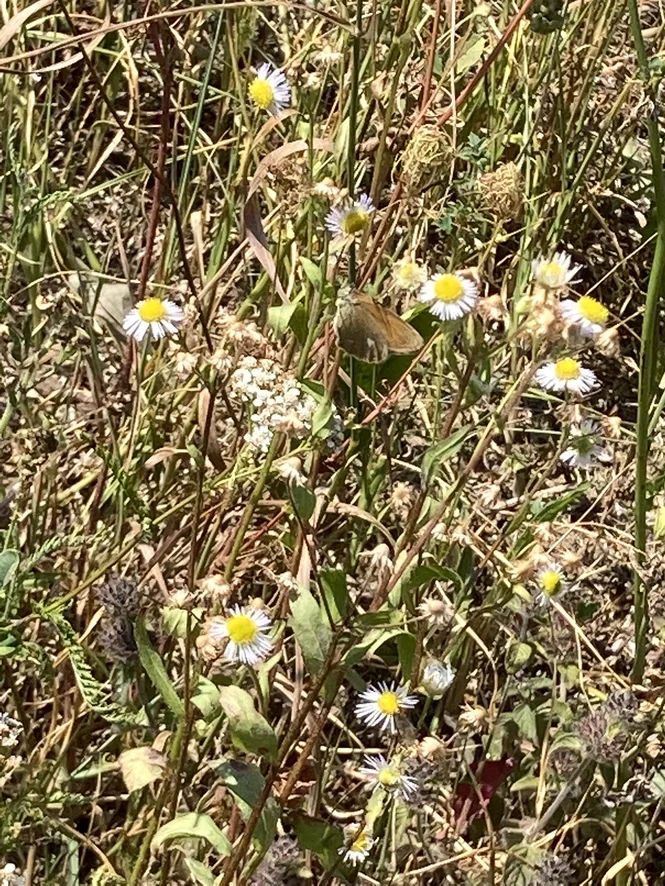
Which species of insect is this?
Coenonympha glycerion (also Coenonympha iphis)
